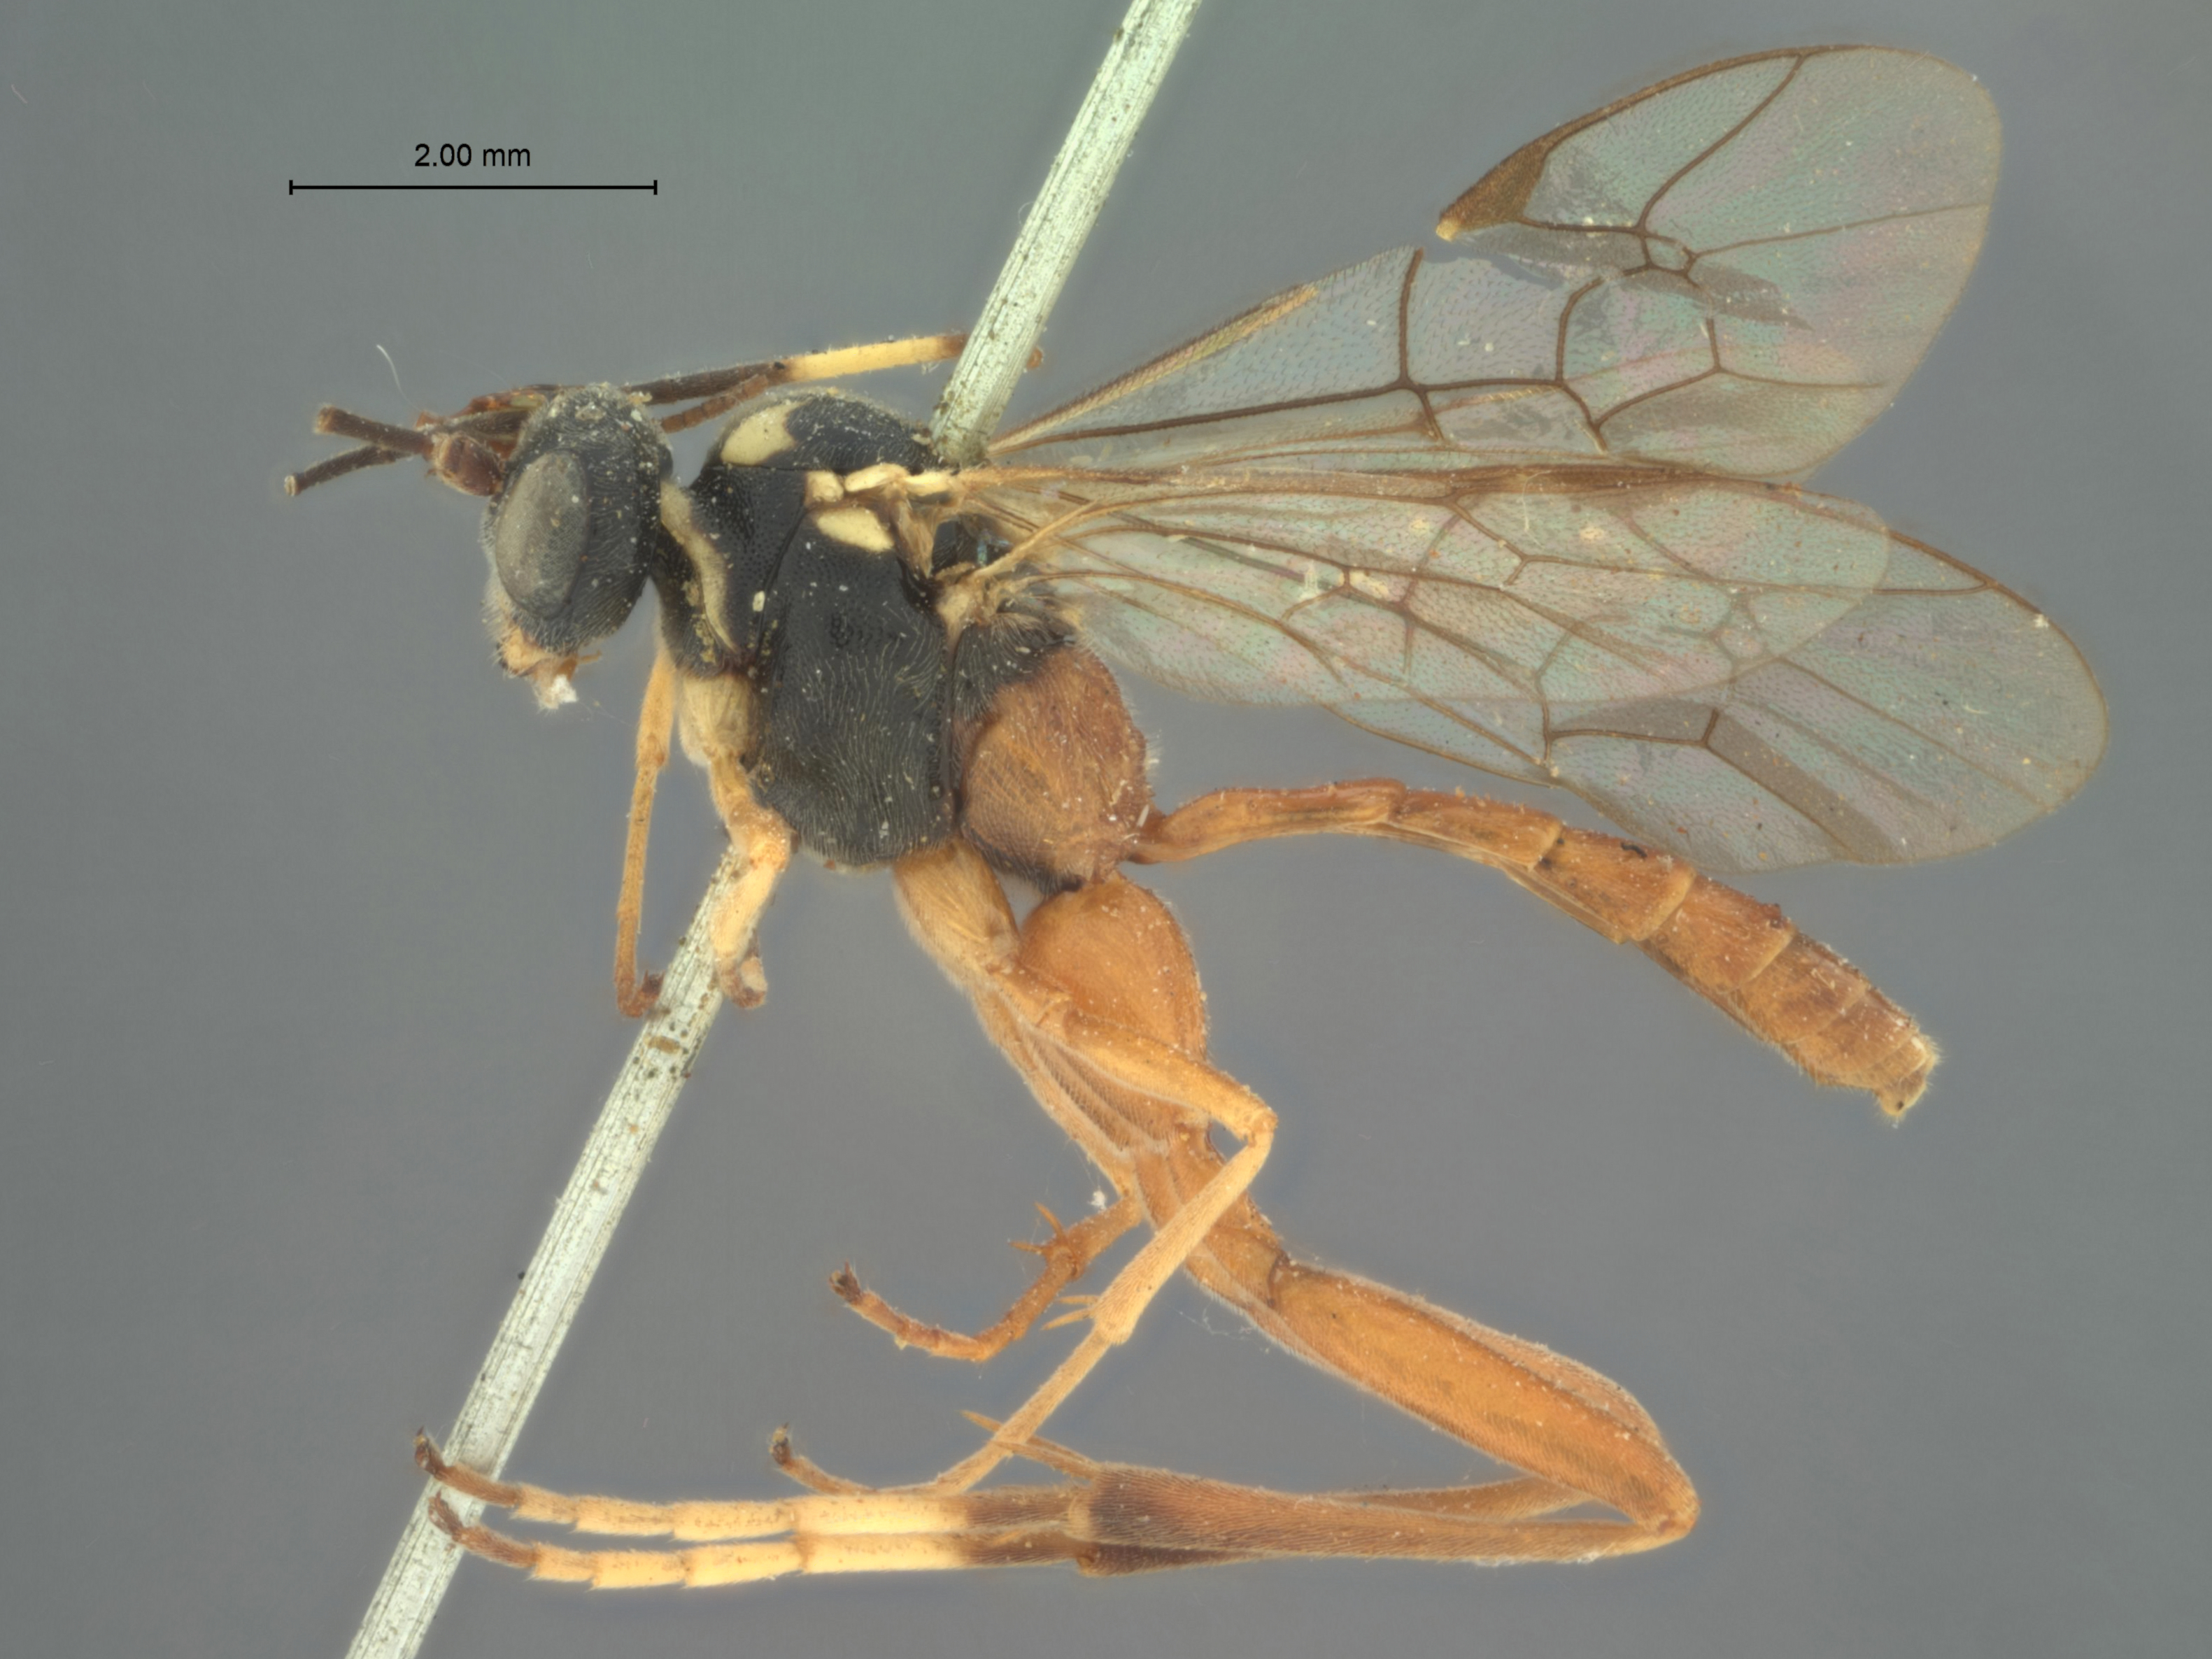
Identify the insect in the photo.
Exetastes bioculatus
